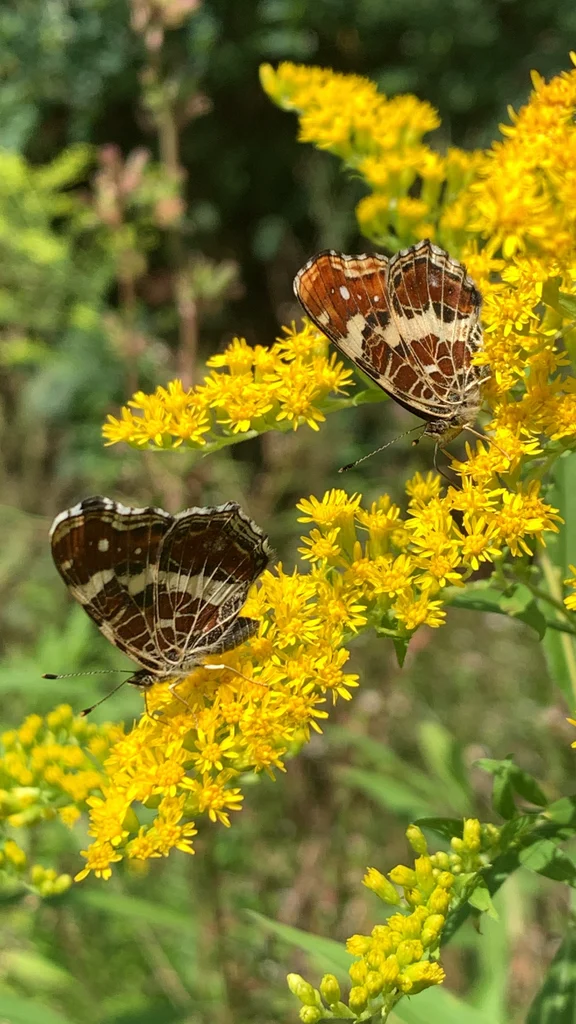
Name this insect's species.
Araschnia levana
